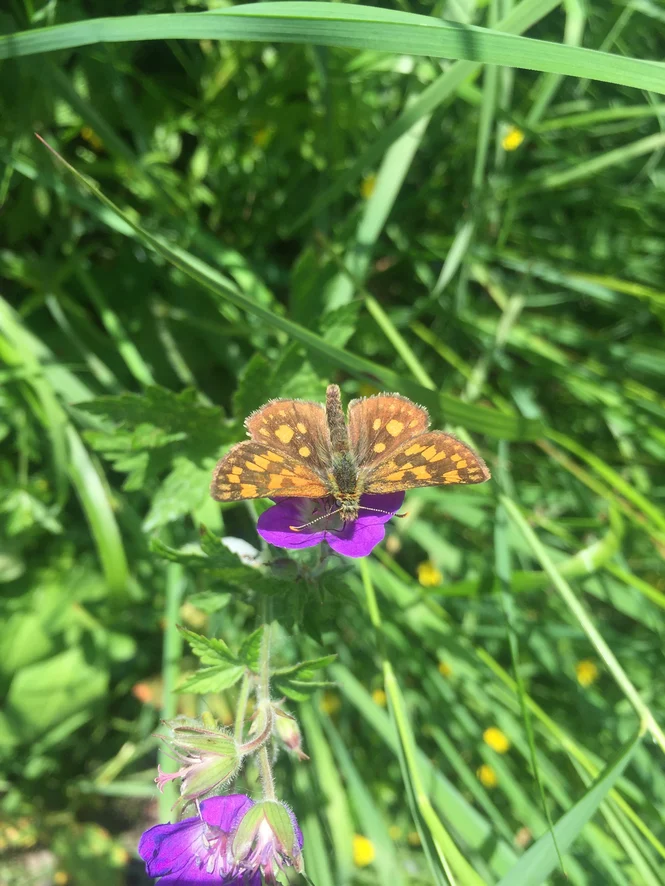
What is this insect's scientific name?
Carterocephalus palaemon
